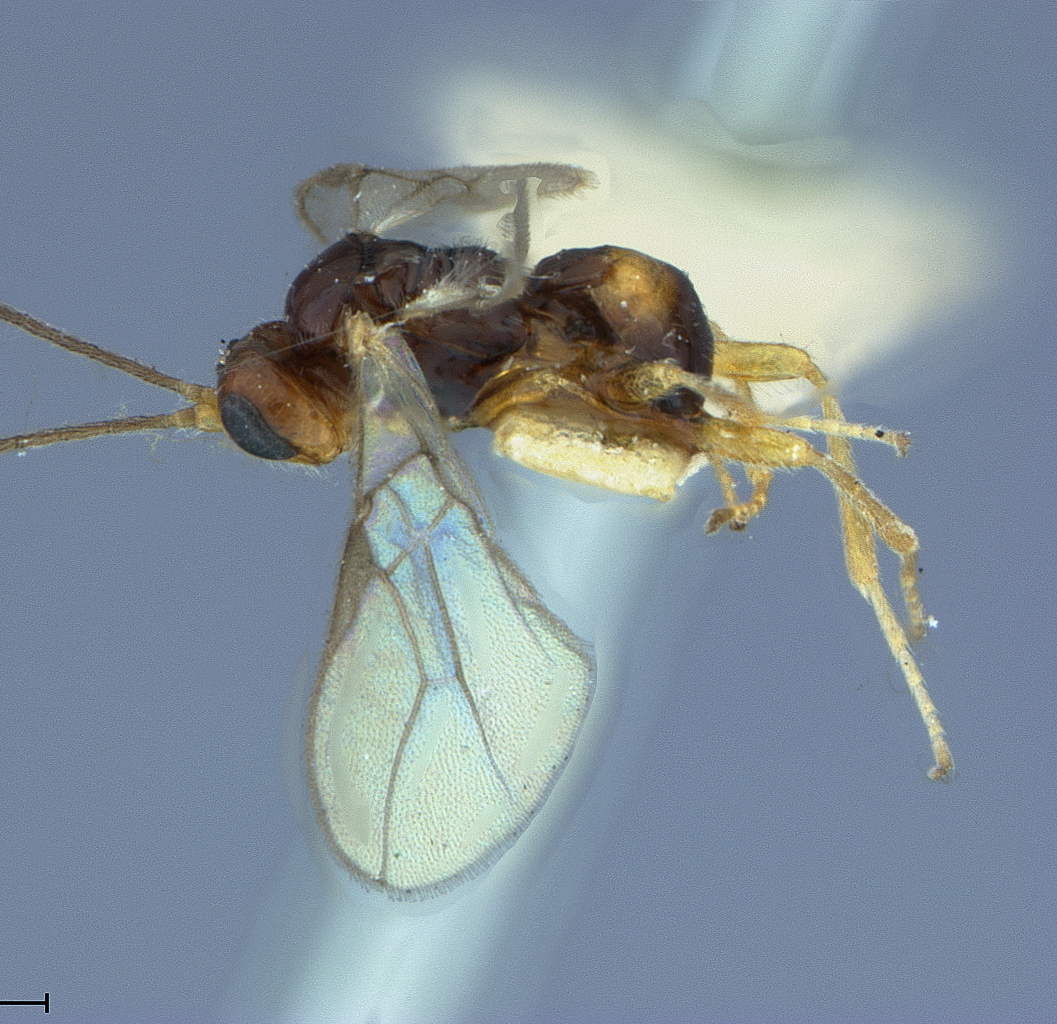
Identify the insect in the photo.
Rhyssalus oscinidis
